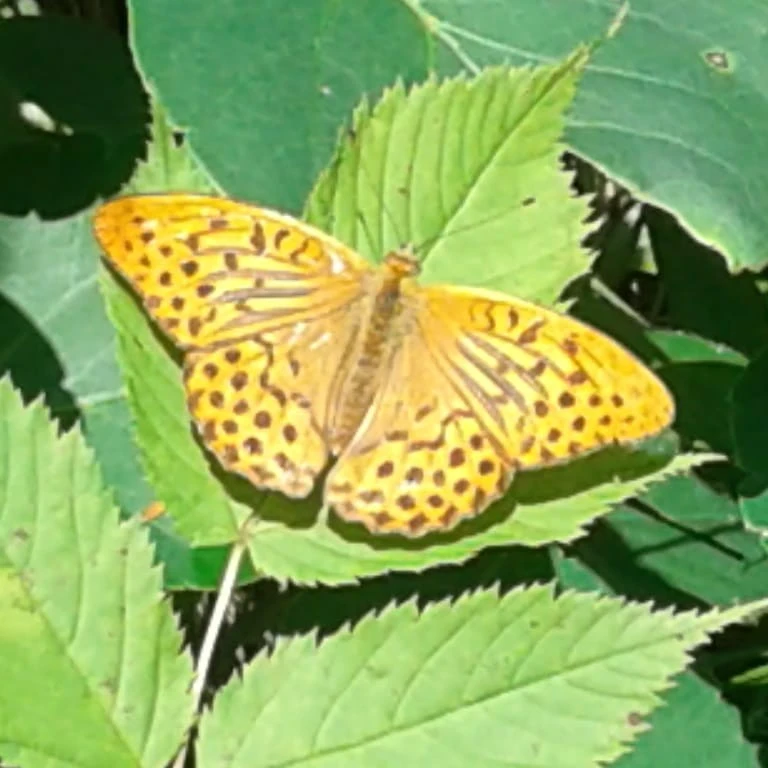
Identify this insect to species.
Argynnis paphia
